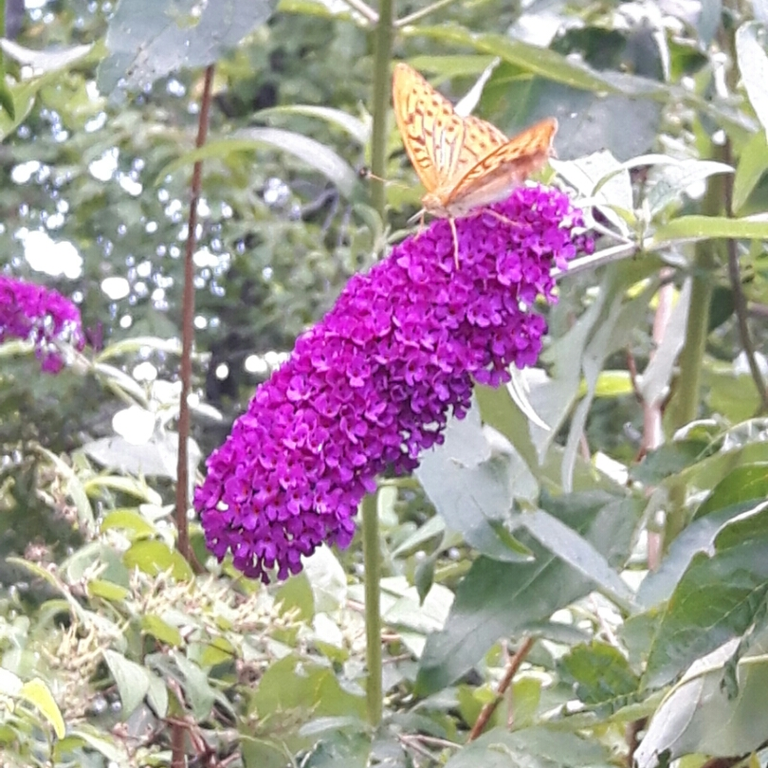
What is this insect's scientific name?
Argynnis paphia
